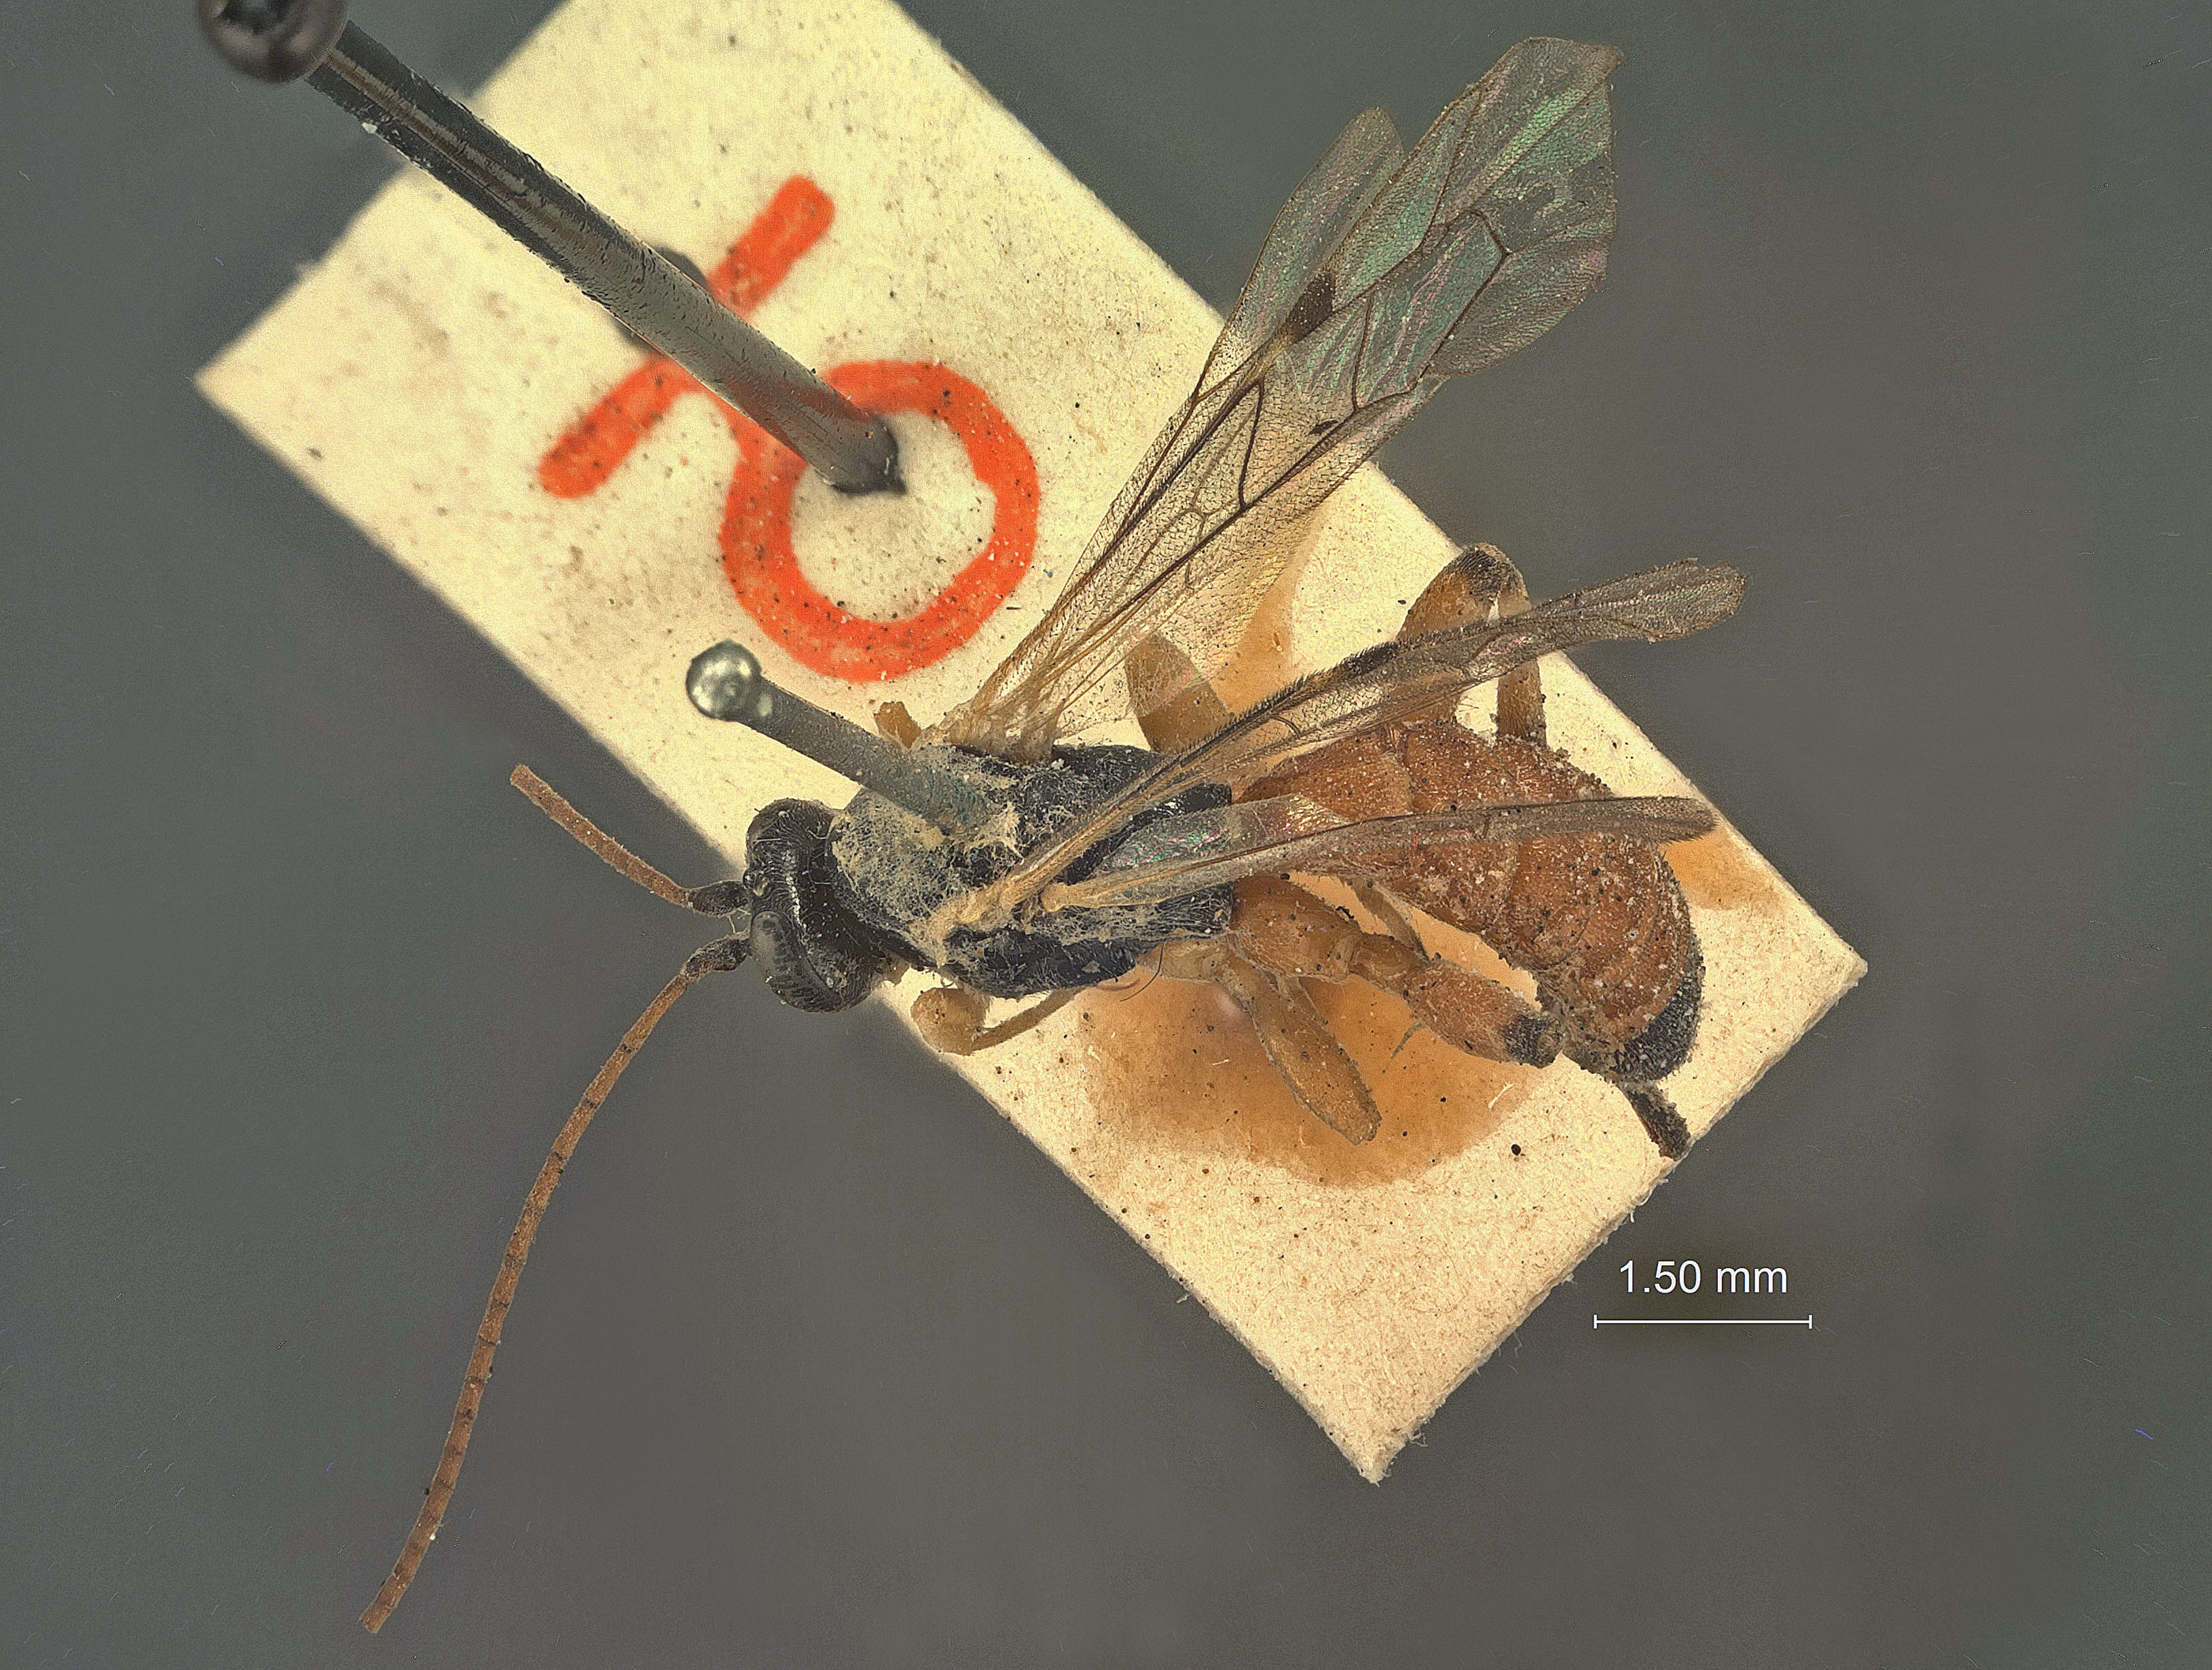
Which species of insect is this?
Nesopimpla naranyae
